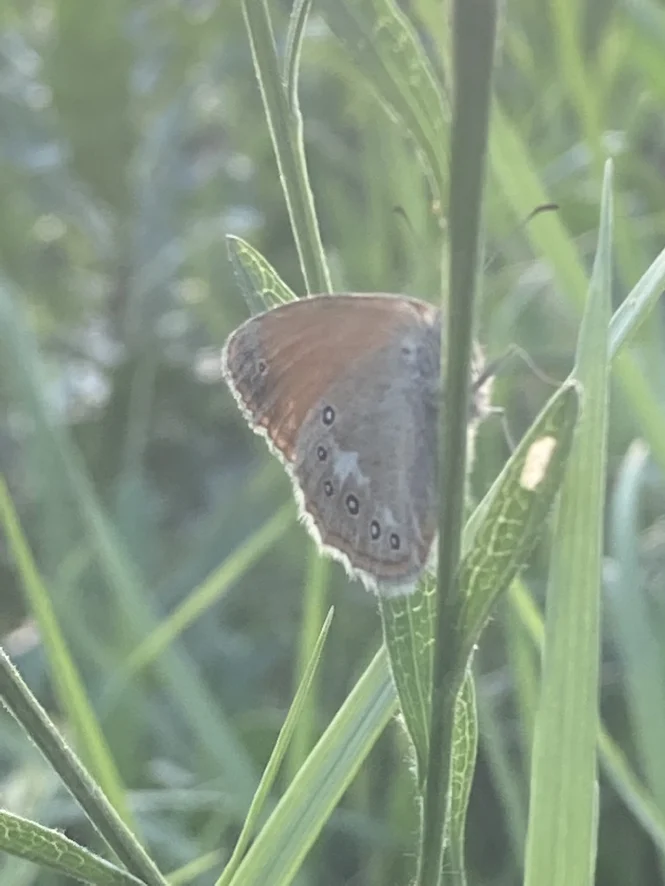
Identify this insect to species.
Coenonympha glycerion (also Coenonympha iphis)
